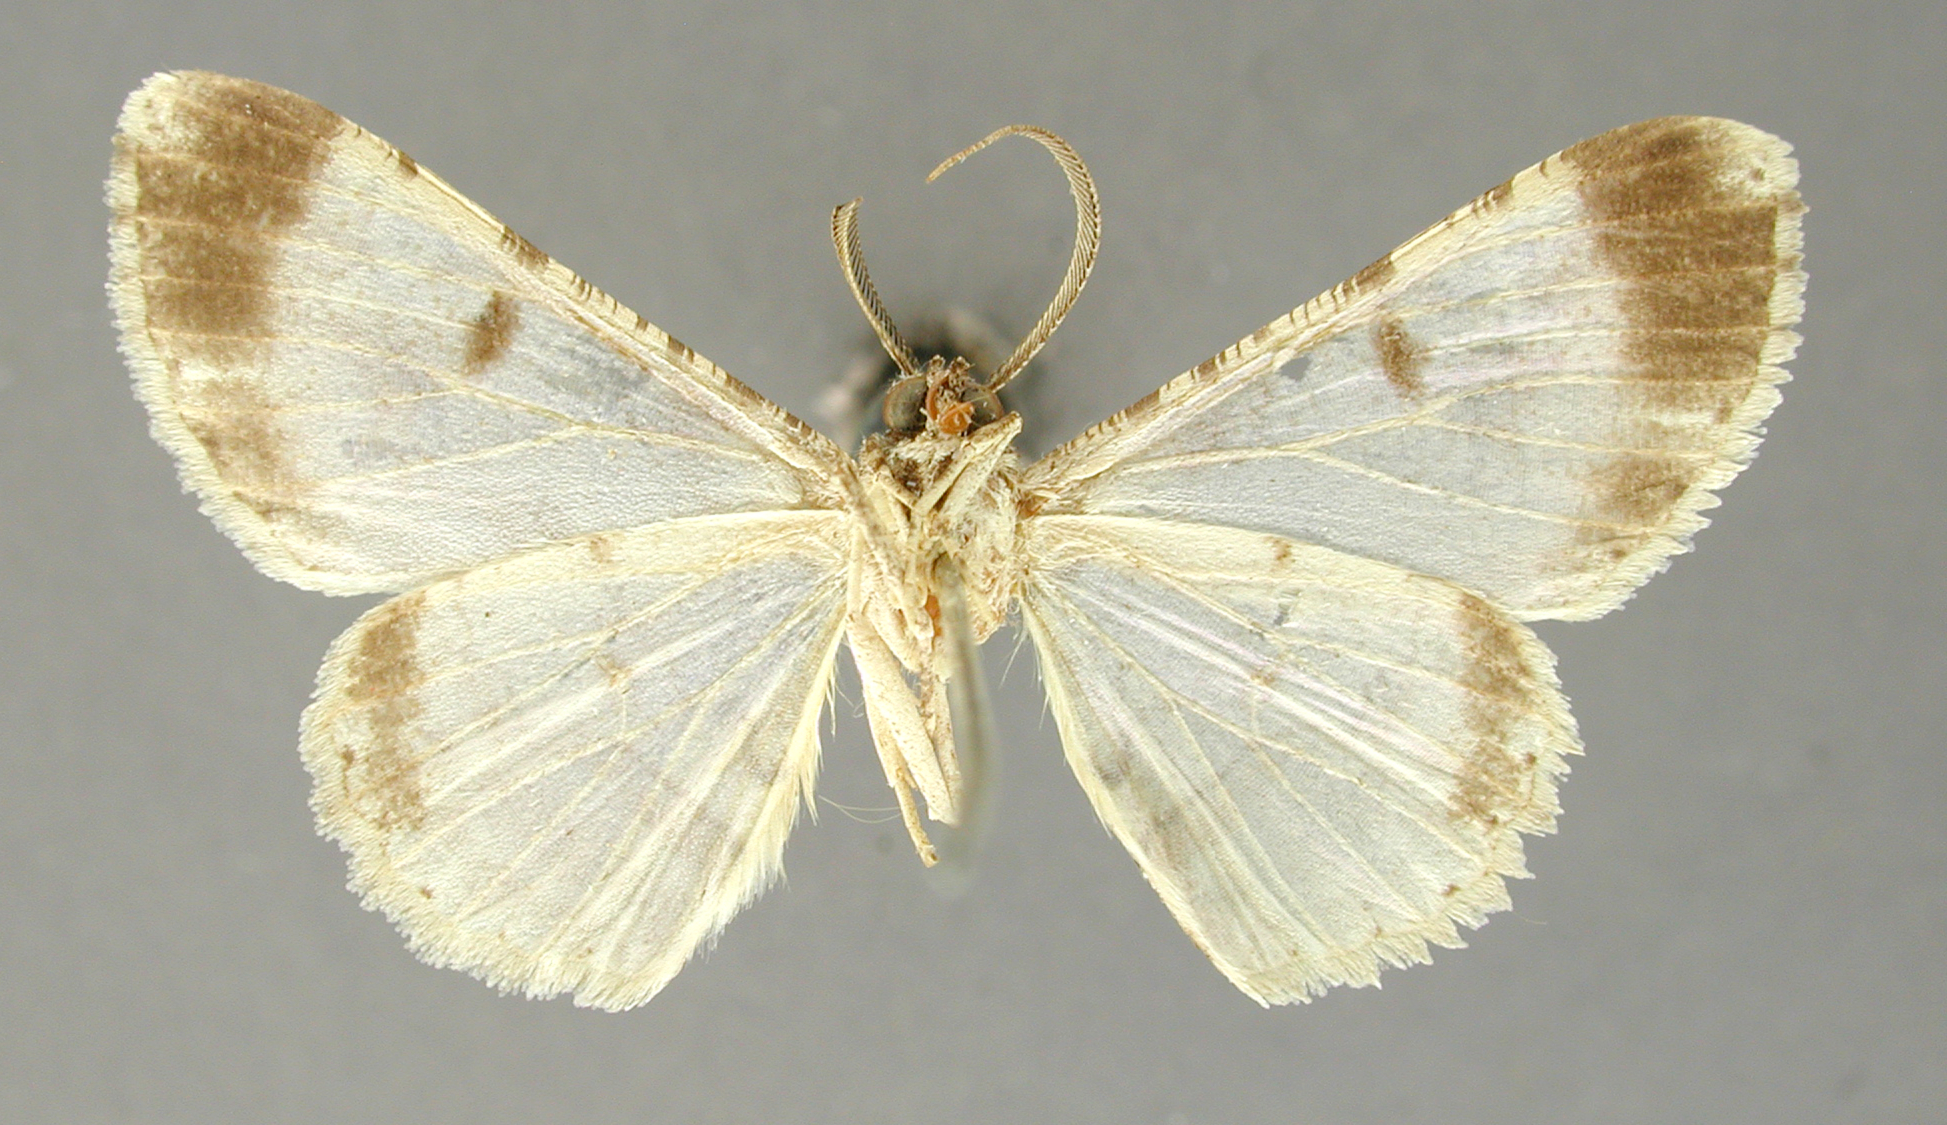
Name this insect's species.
Alcis herse
